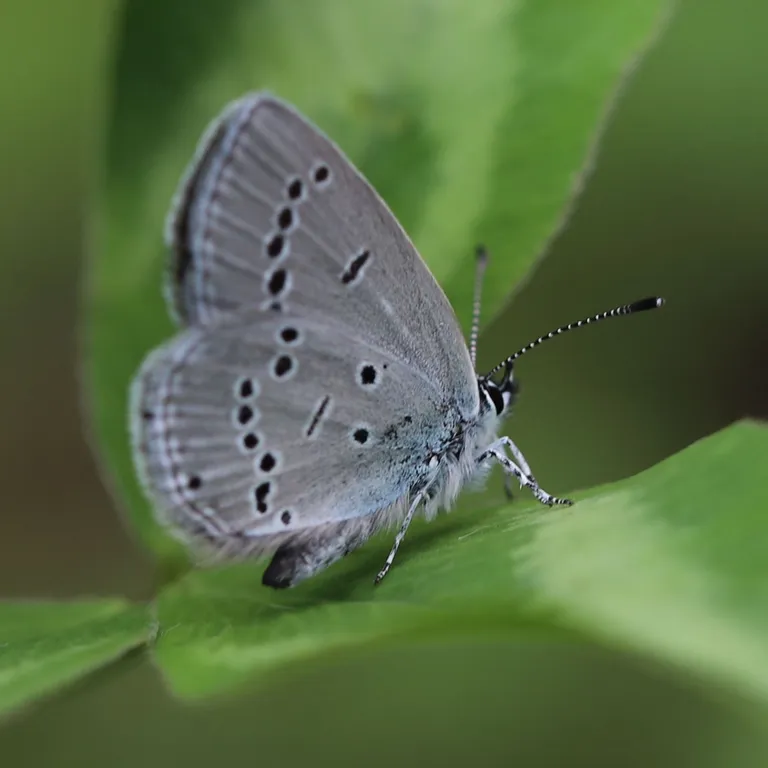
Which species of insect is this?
Cupido minimus
